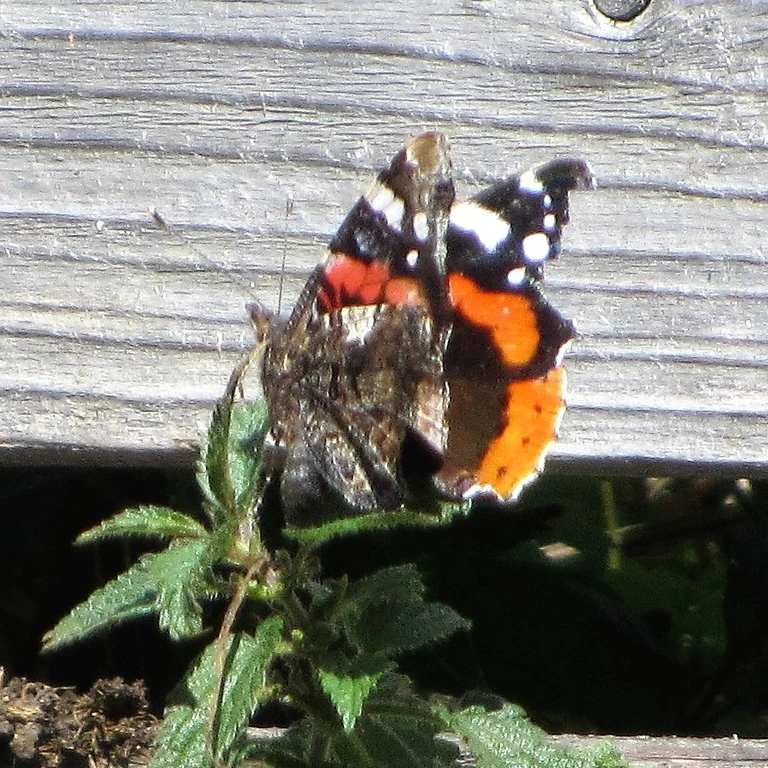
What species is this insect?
Vanessa atalanta
